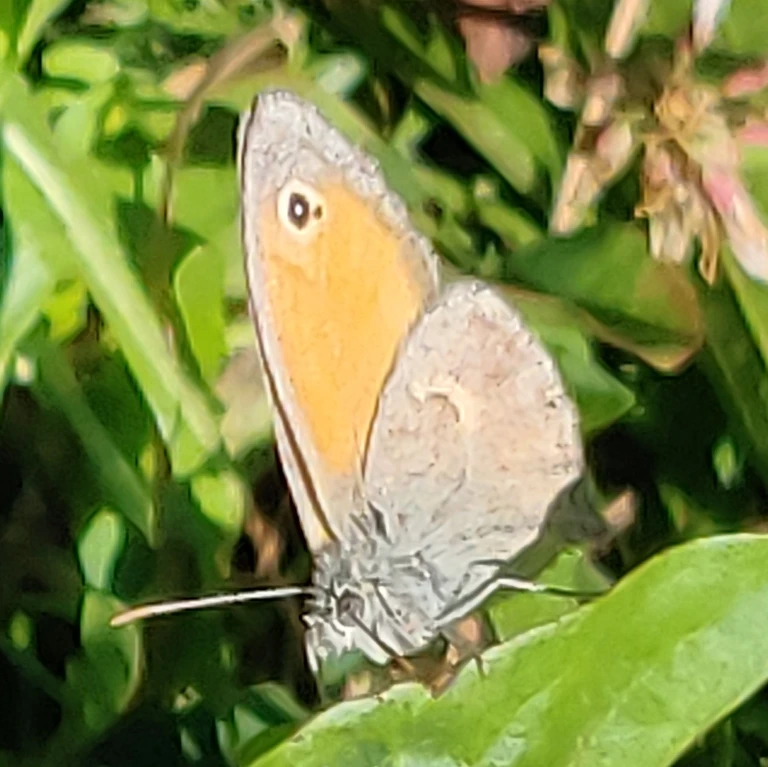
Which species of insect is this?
Coenonympha pamphilus
